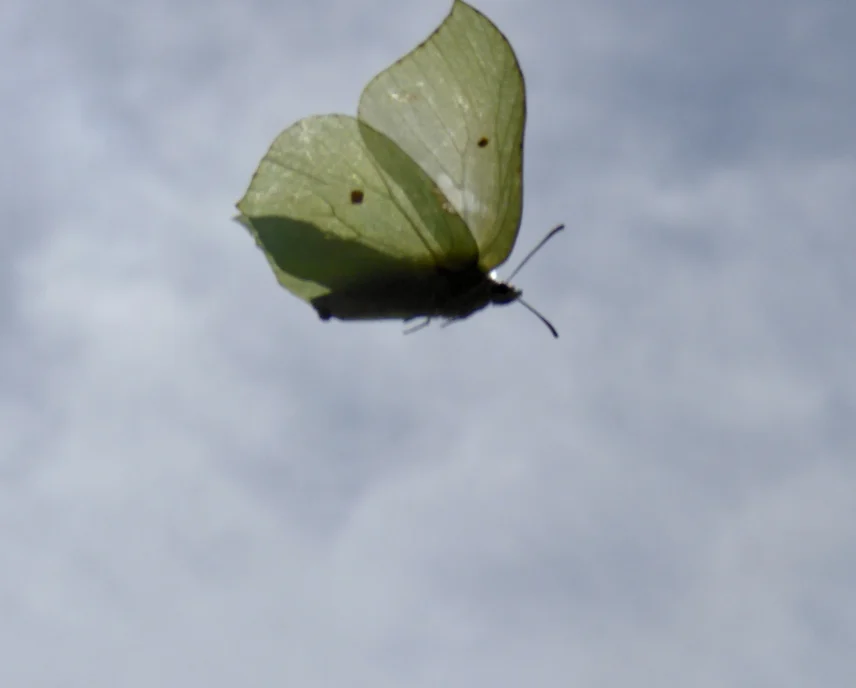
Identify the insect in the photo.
Gonepteryx rhamni
